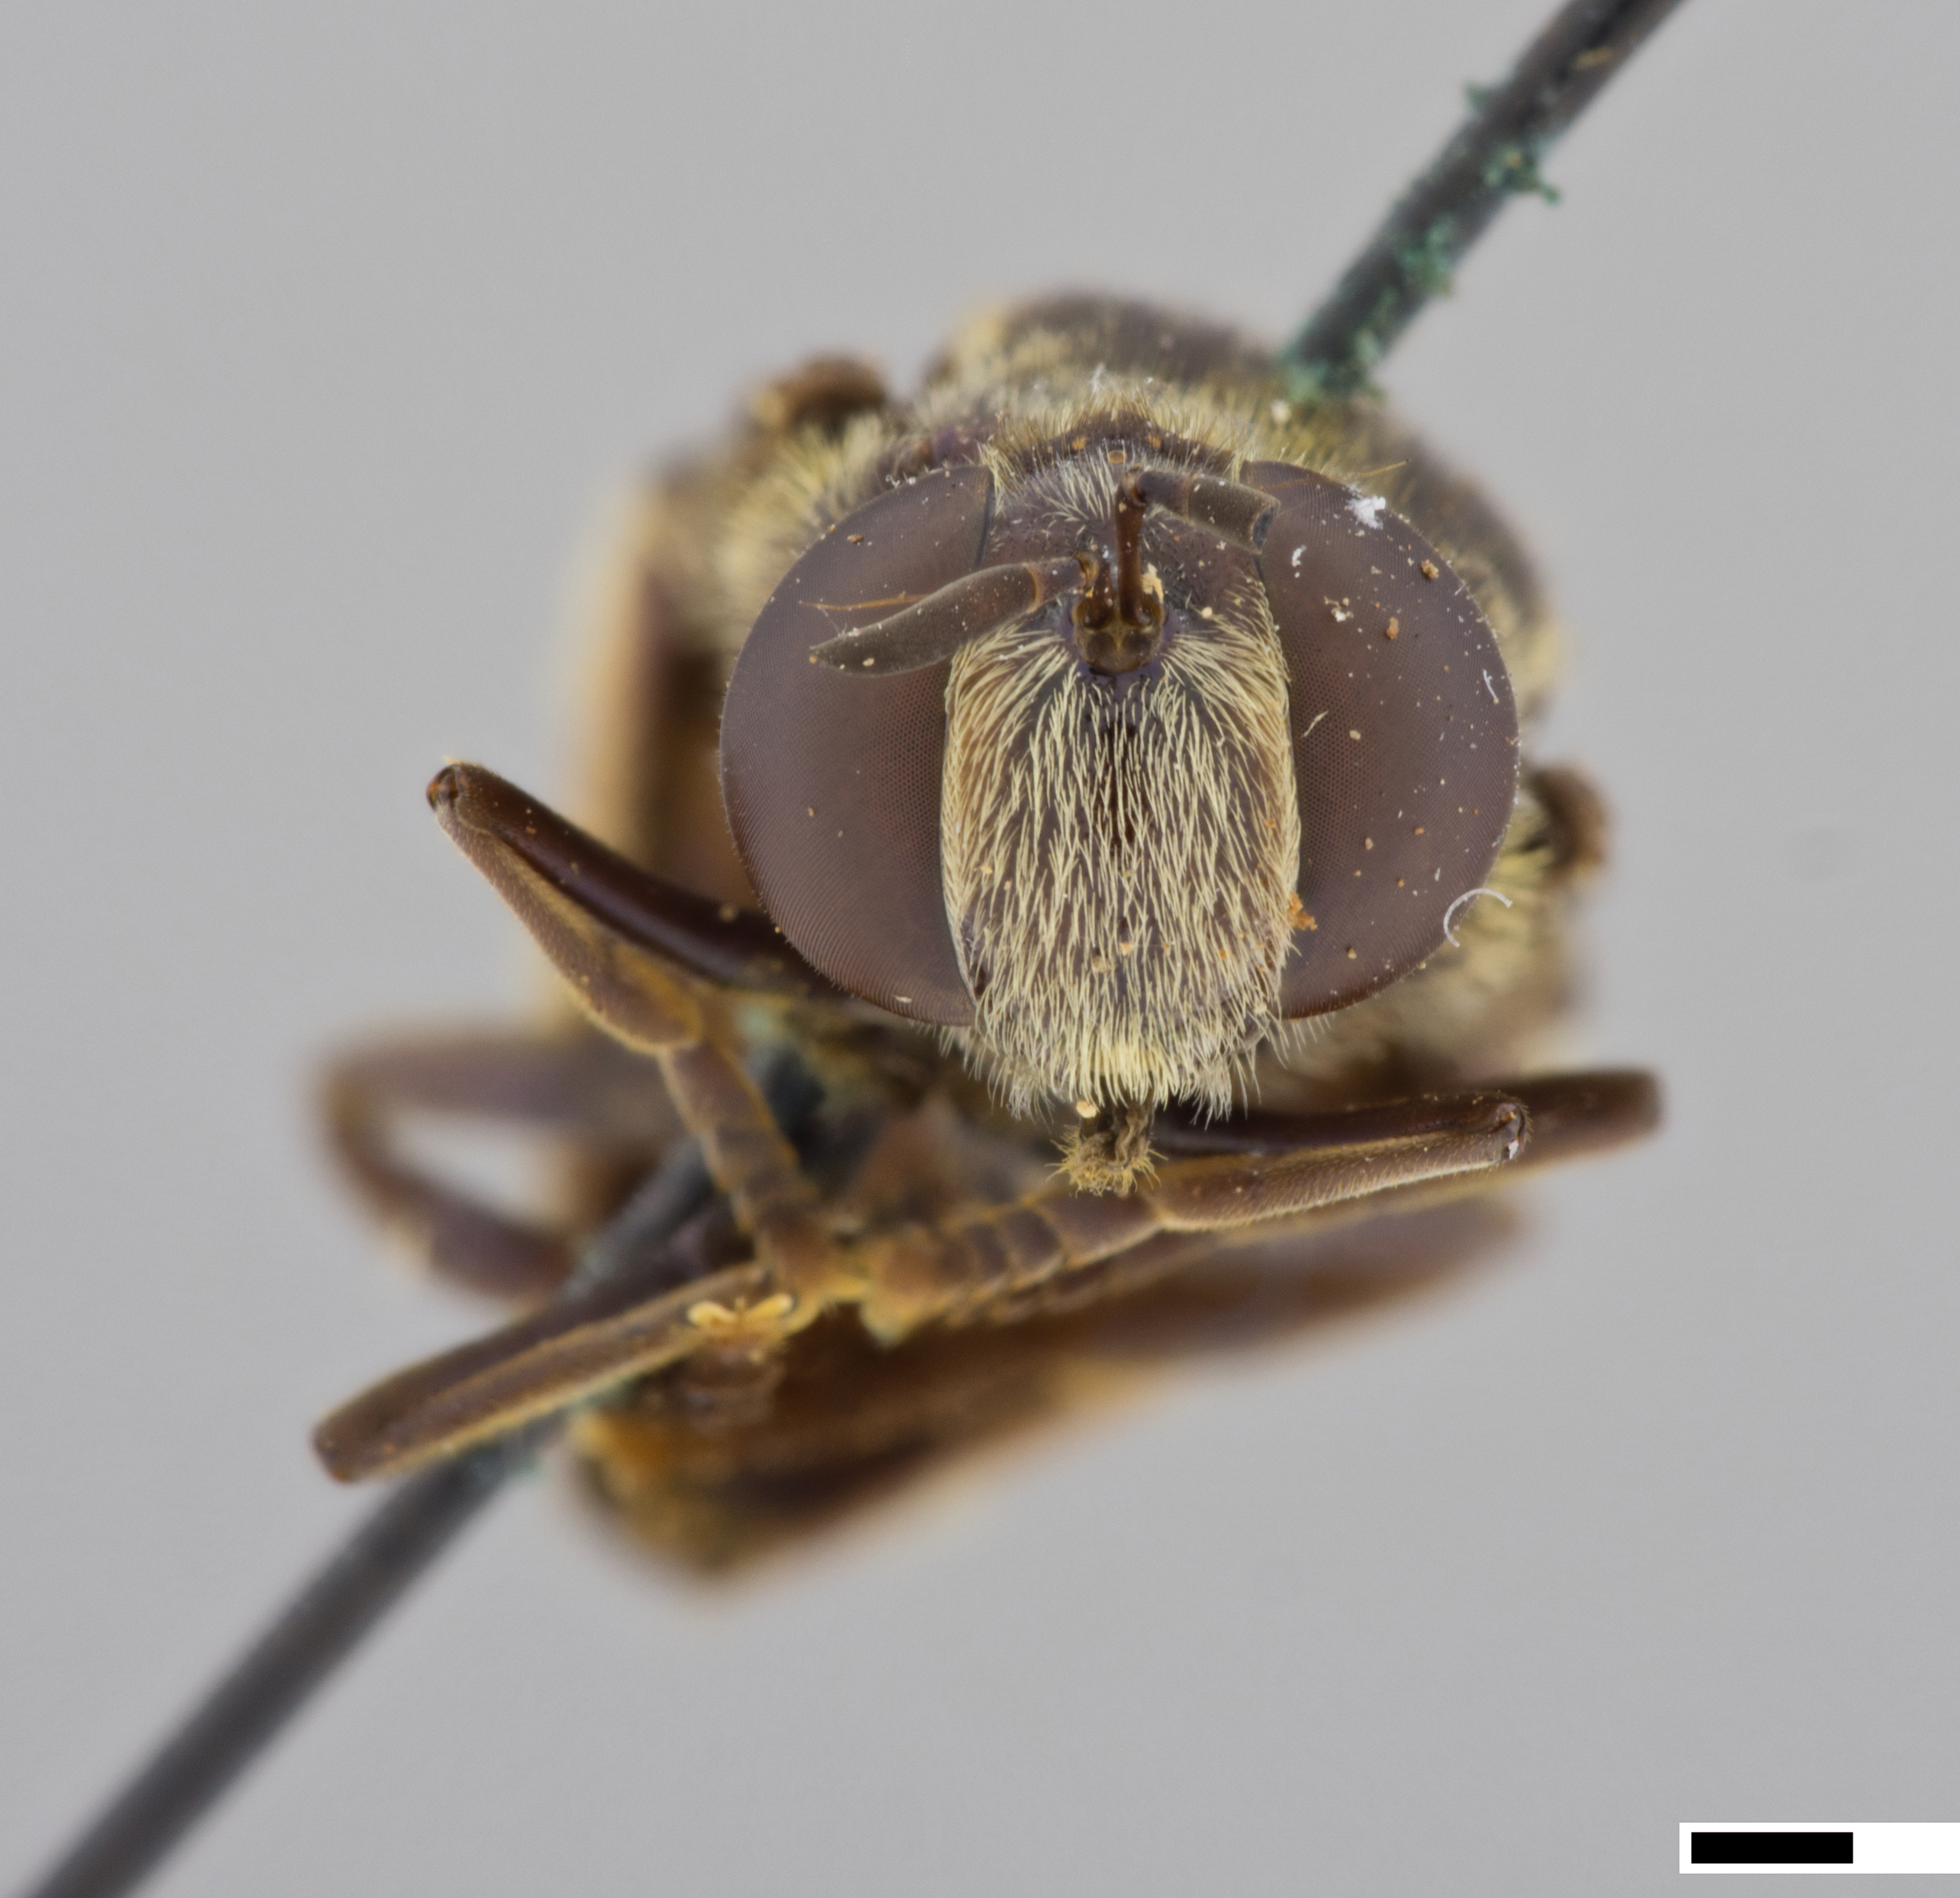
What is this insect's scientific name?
Microdon bruchi
